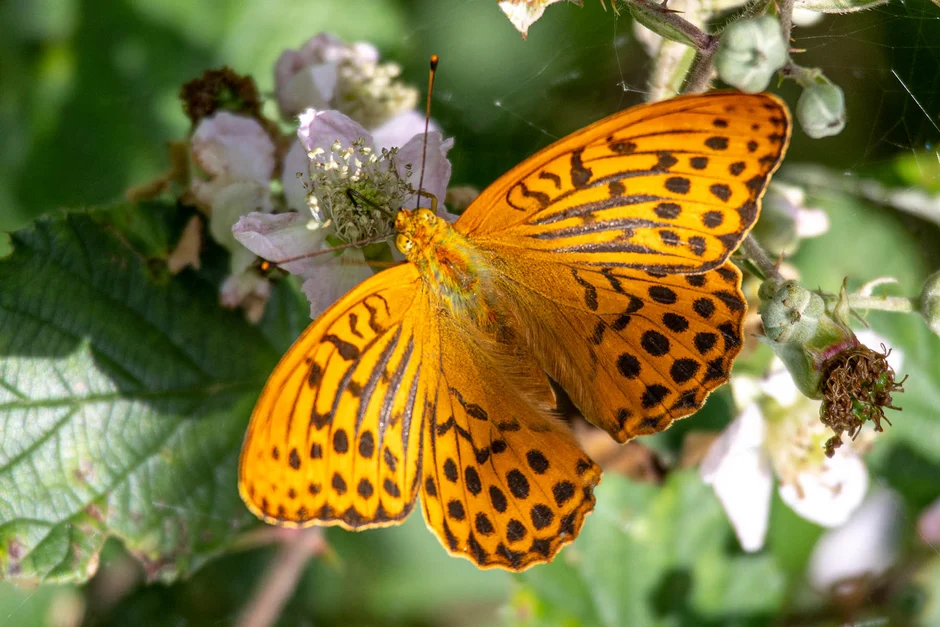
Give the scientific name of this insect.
Argynnis paphia
